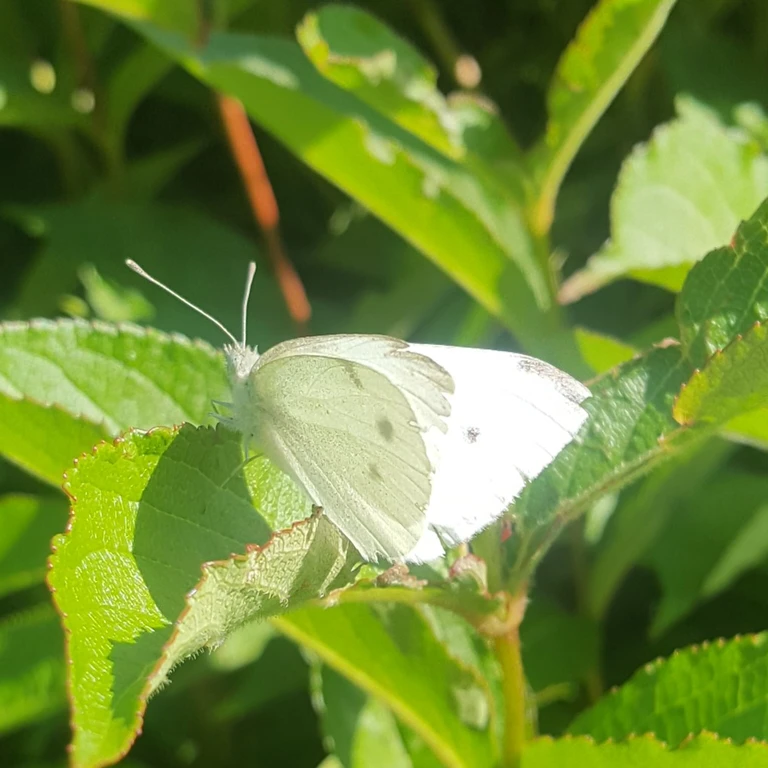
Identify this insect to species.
Pieris rapae
